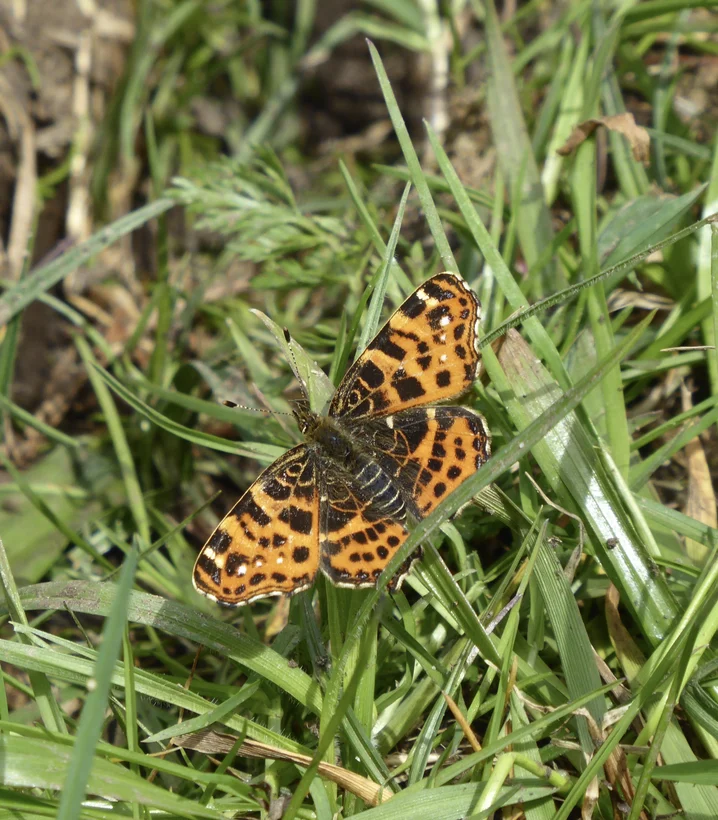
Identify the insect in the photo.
Araschnia levana
